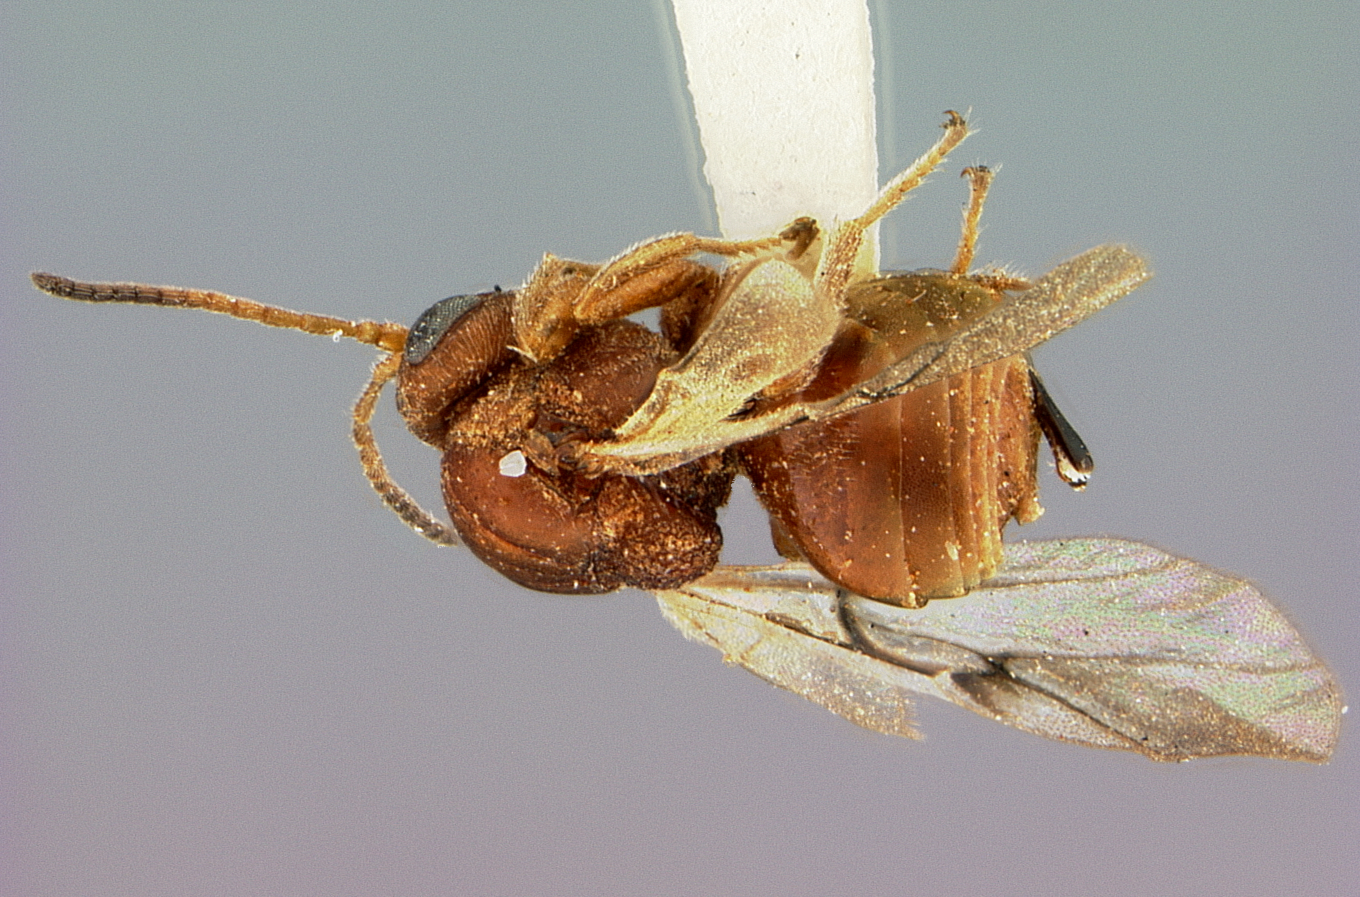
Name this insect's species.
Callirhytis attigua
